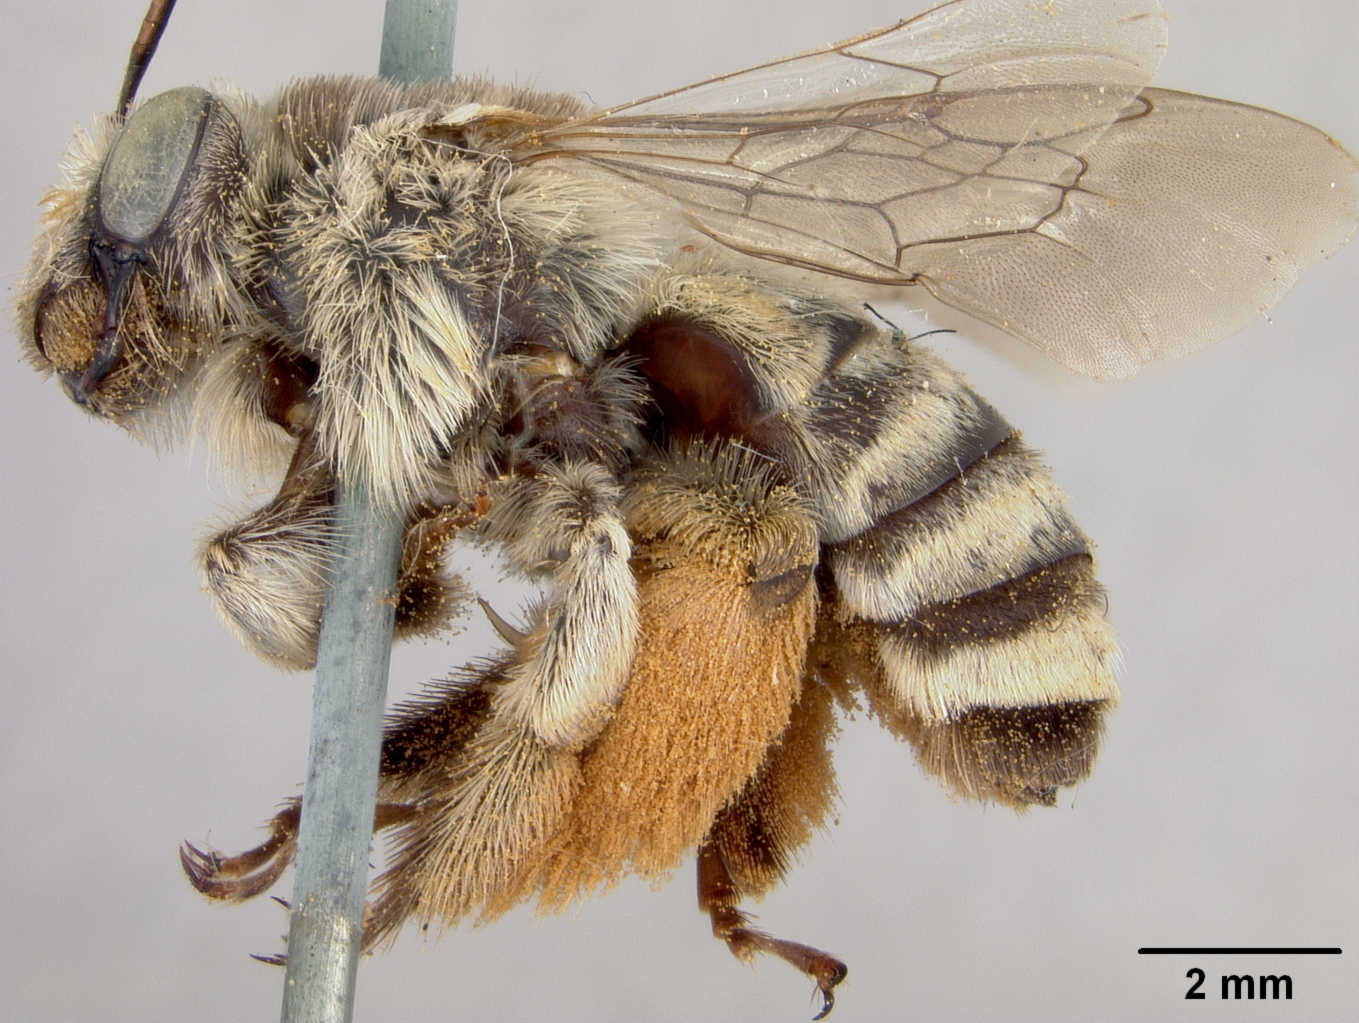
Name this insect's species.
Melissodes grindeliae
